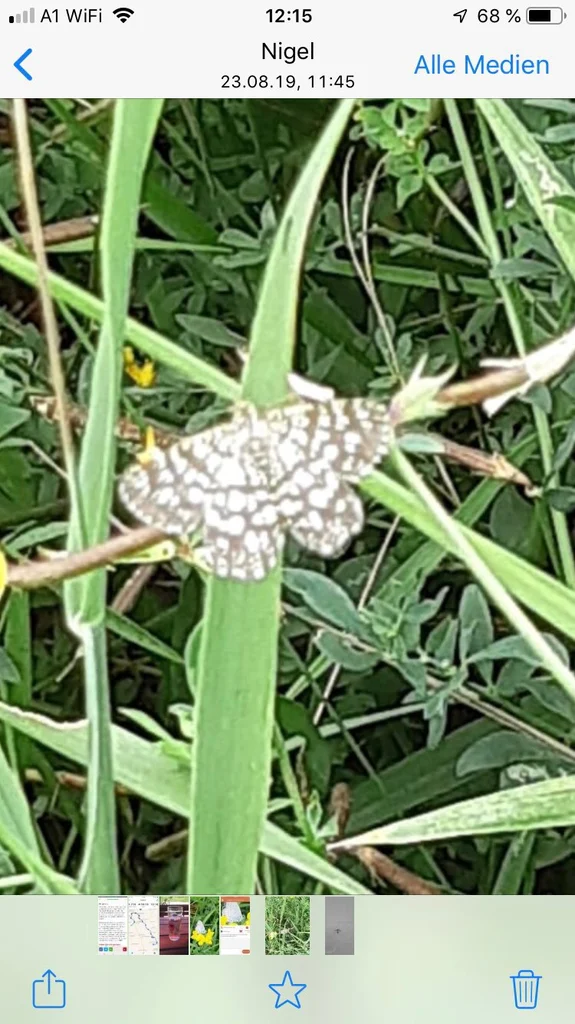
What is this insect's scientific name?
Chiasmia clathrata
